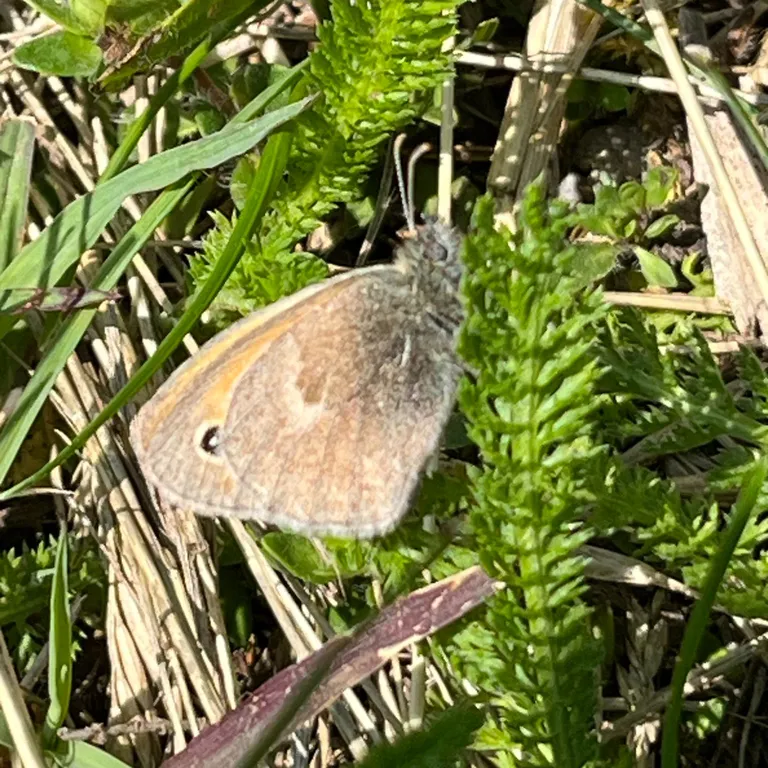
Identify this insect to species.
Coenonympha pamphilus
